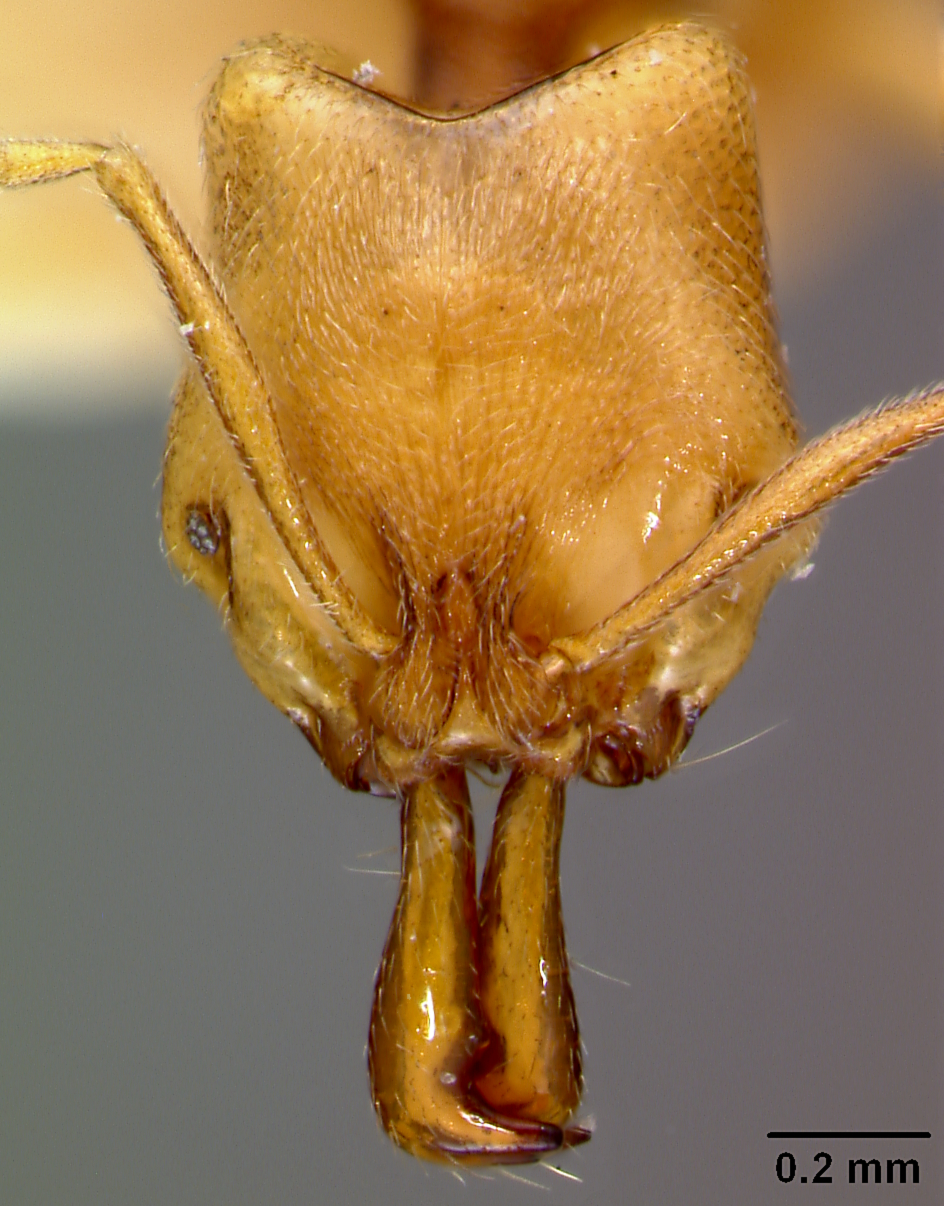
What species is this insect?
Anochetus minans
